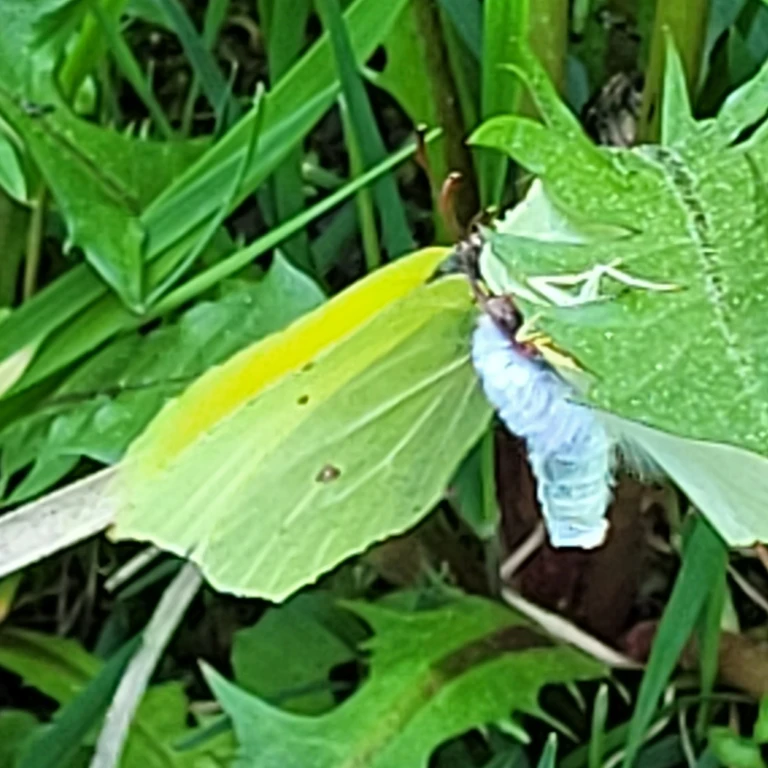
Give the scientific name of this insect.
Gonepteryx rhamni
